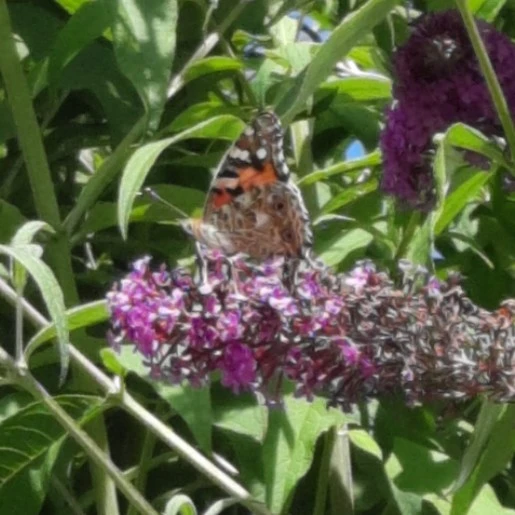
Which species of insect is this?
Vanessa cardui
